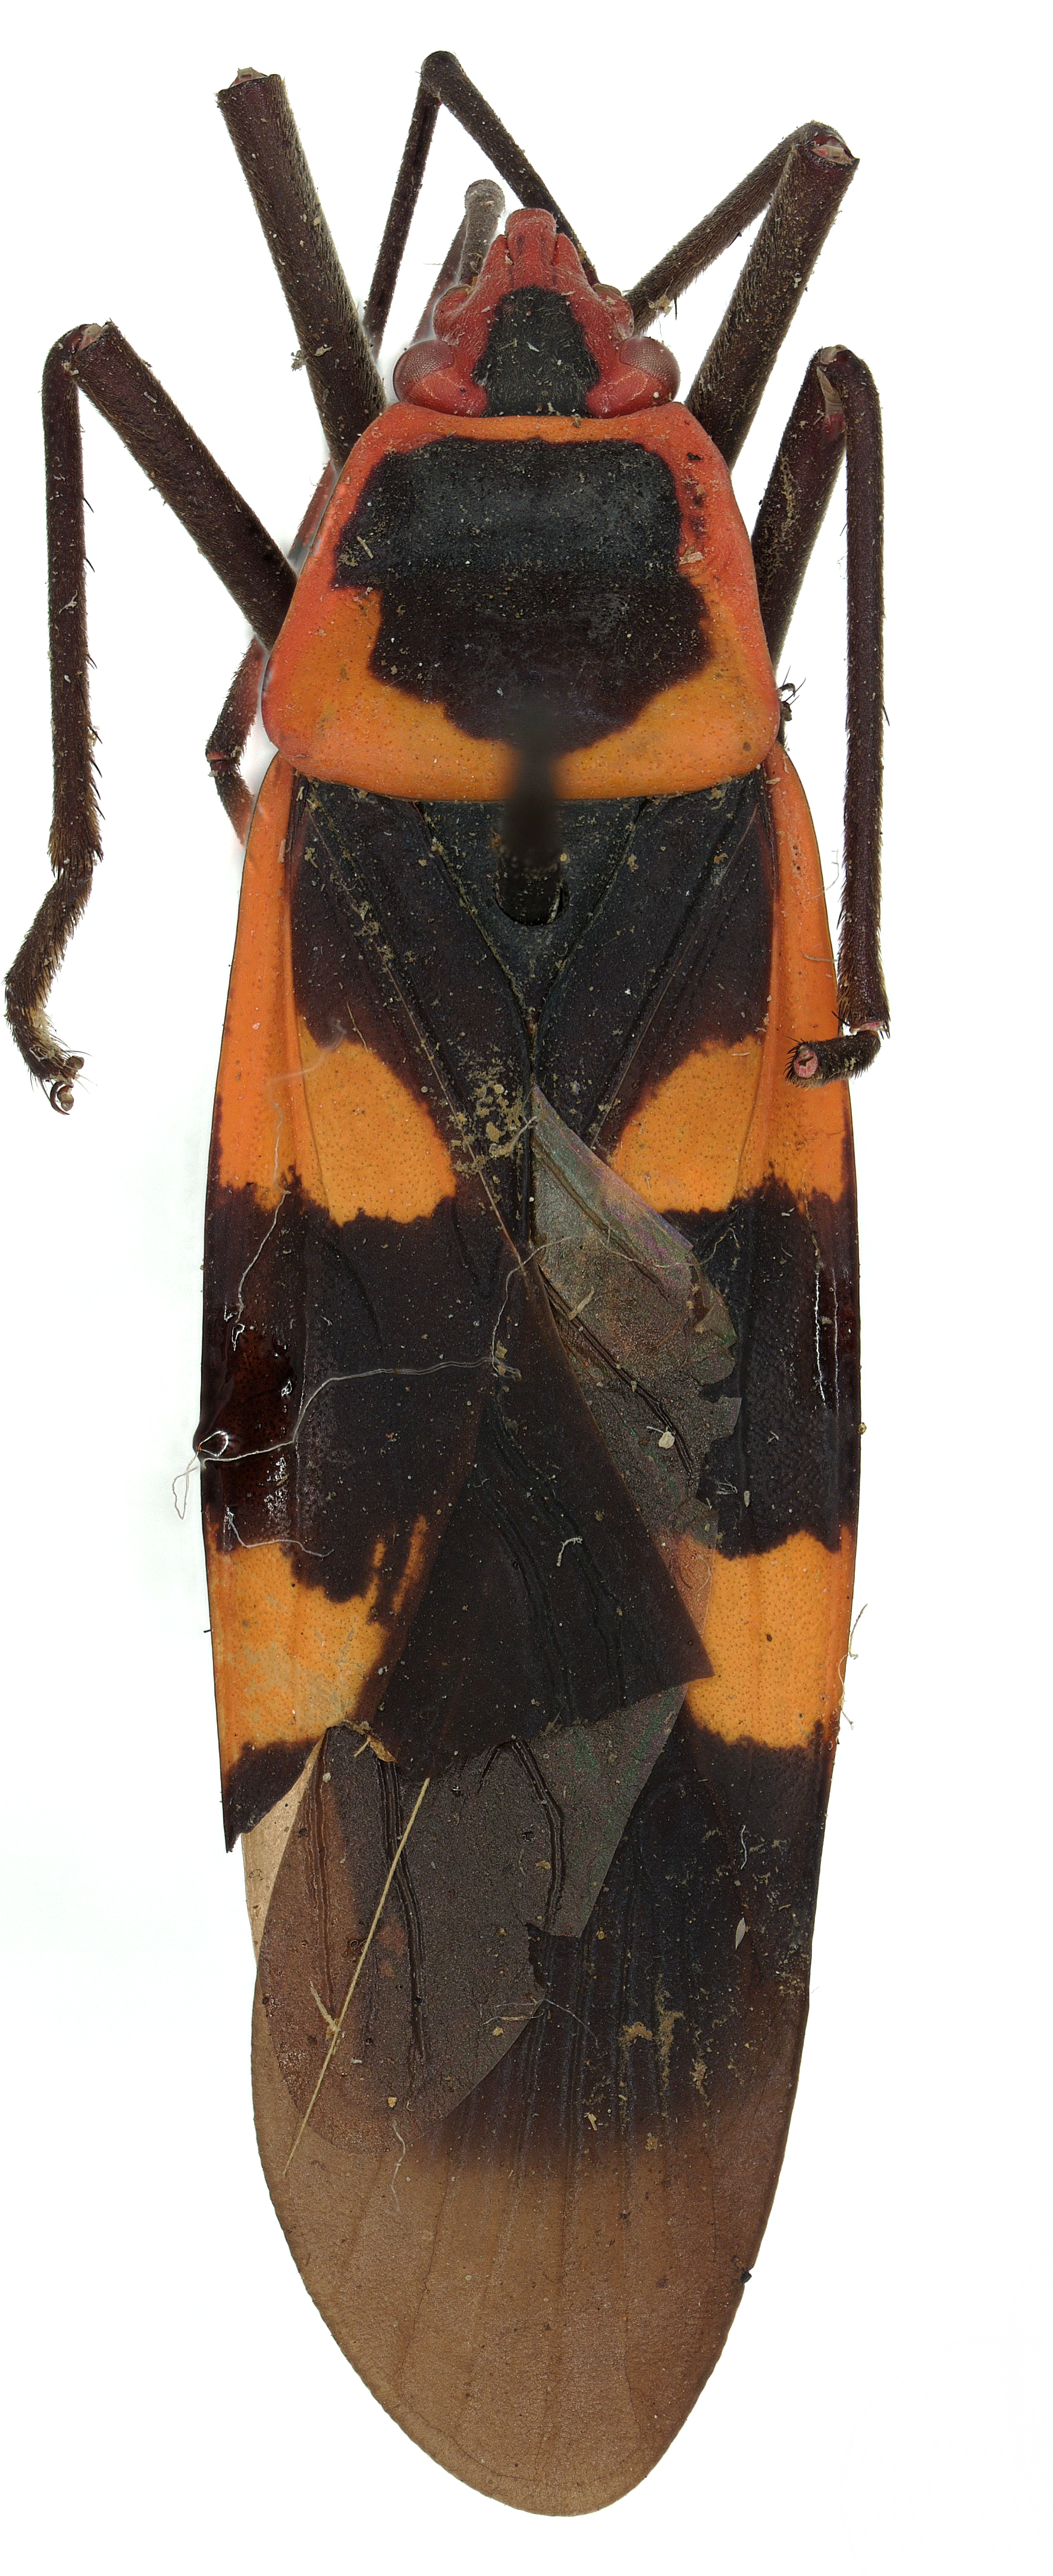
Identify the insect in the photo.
Roscius maculosa
